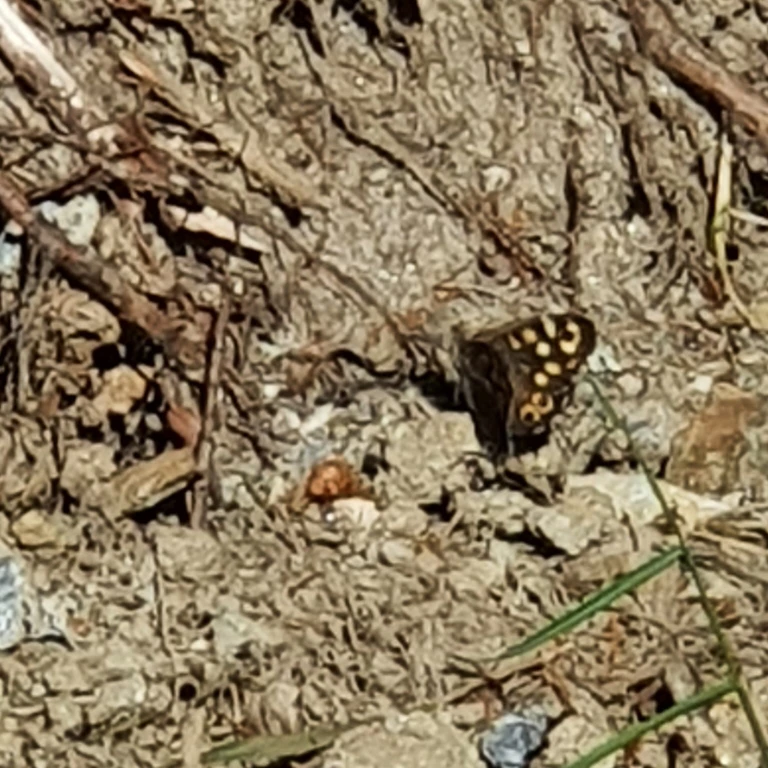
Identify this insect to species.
Pararge aegeria
